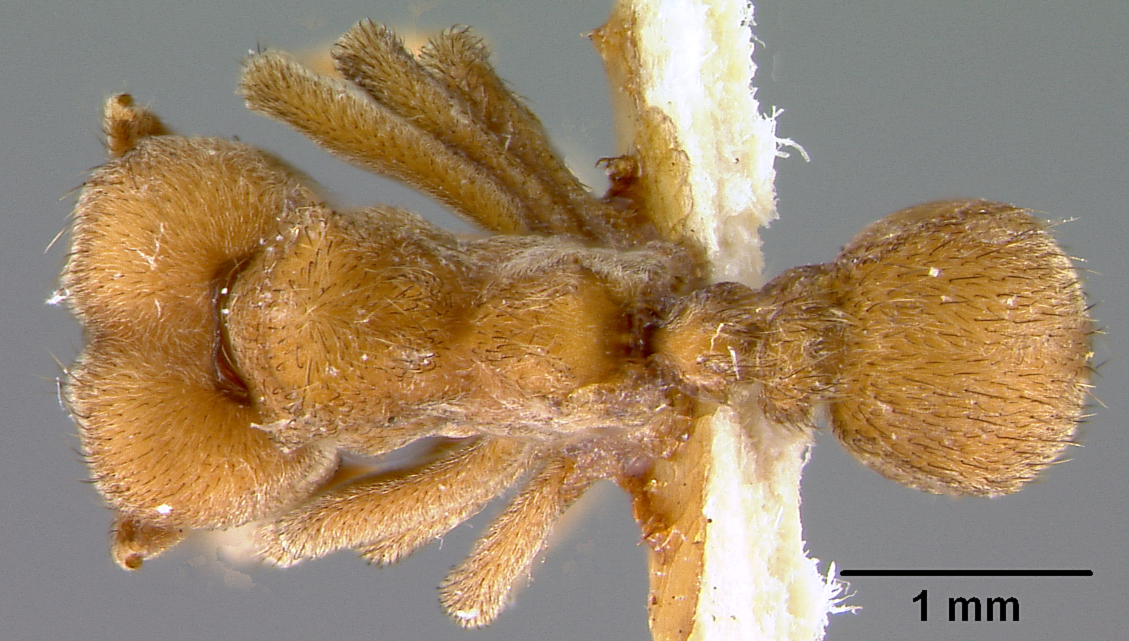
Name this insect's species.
Sericomyrmex harekulli
